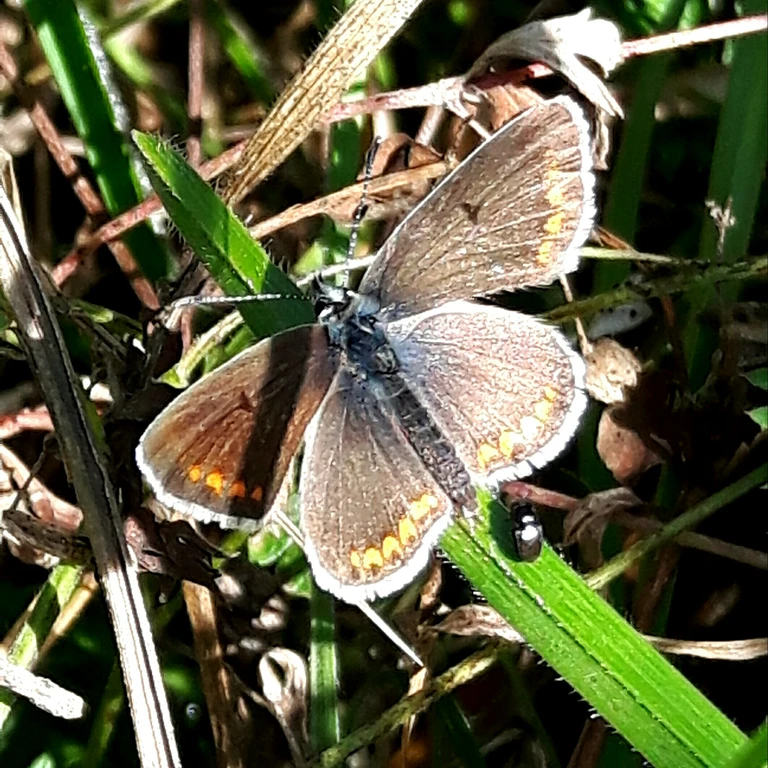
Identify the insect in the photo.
Aricia agestis/artaxerxes
